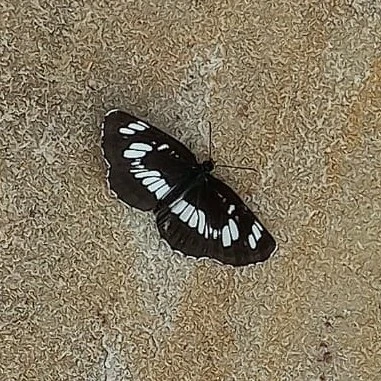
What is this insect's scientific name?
Neptis rivularis
